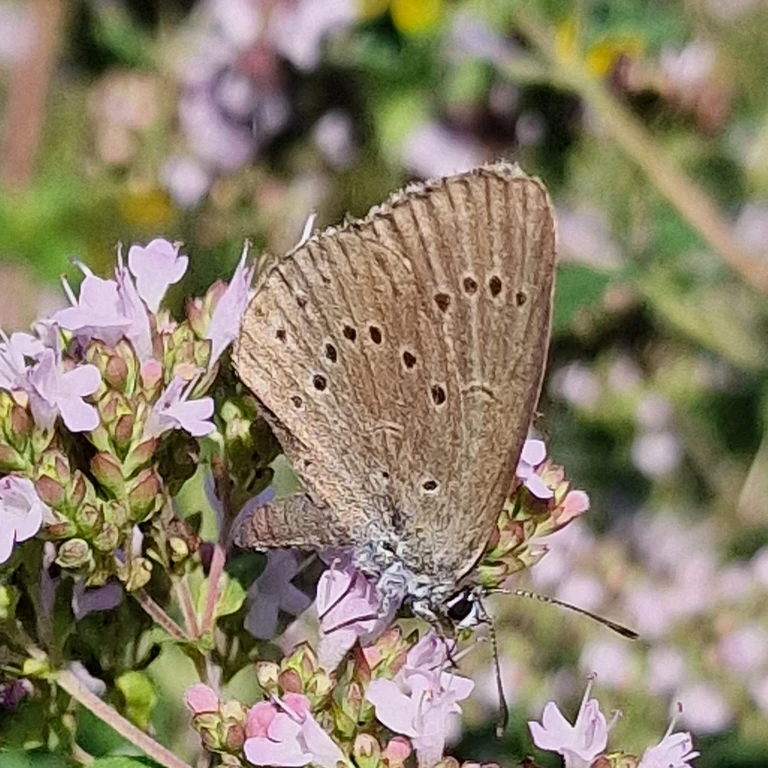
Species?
Phengaris teleius
